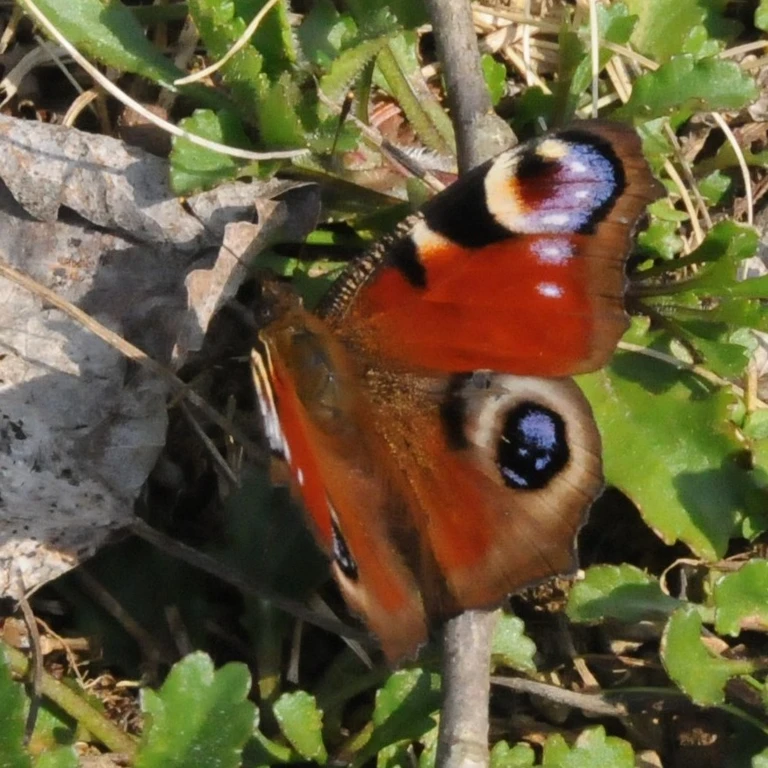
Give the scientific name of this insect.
Aglais io
